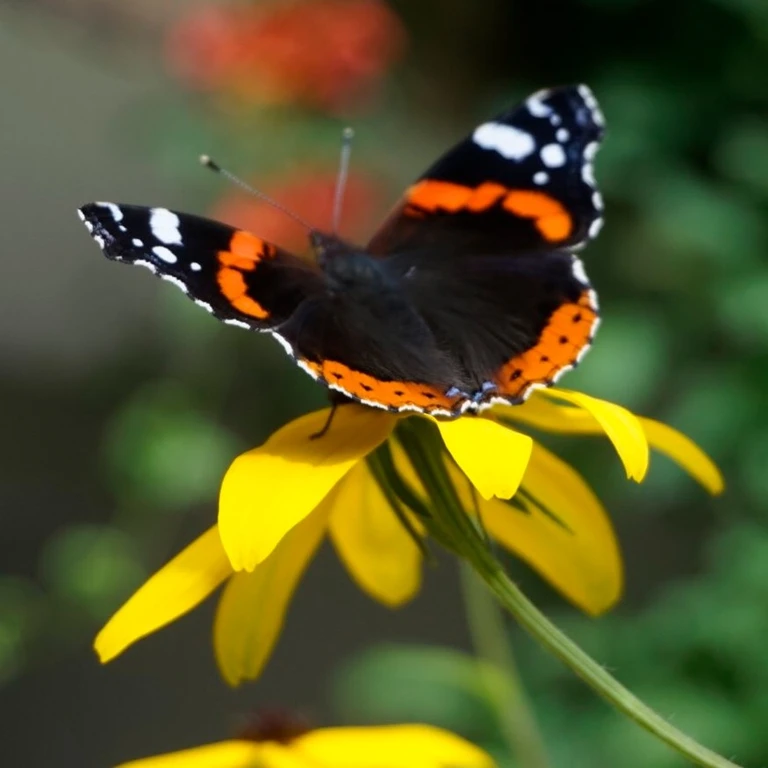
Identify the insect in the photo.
Vanessa atalanta
